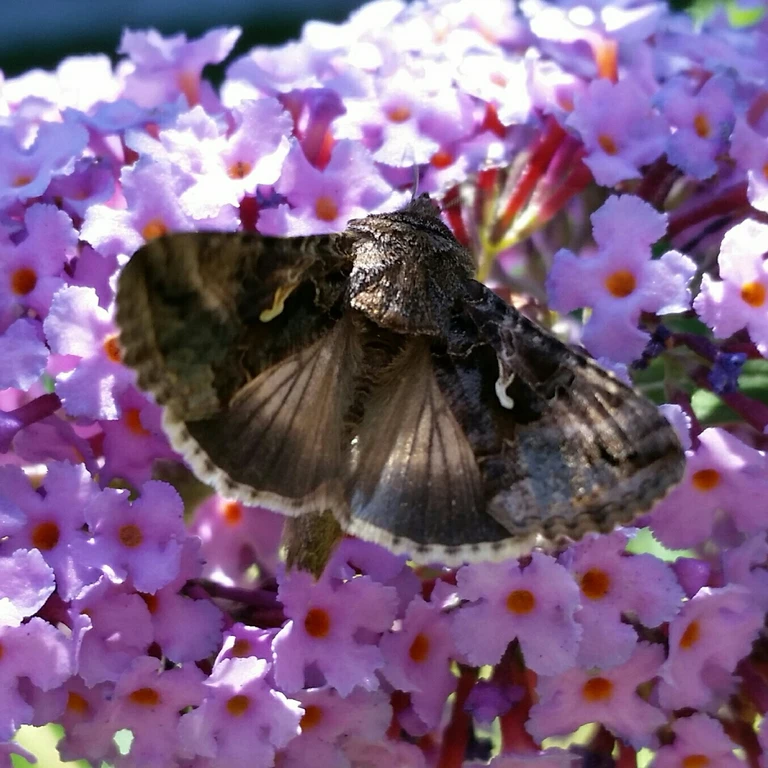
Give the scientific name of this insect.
Autographa gamma
